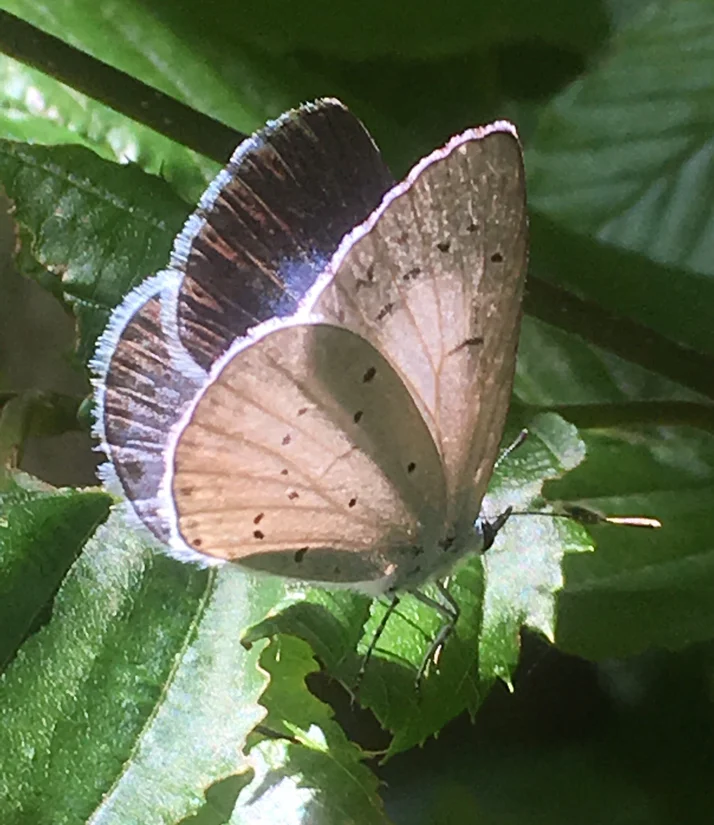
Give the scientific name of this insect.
Celastrina argiolus
